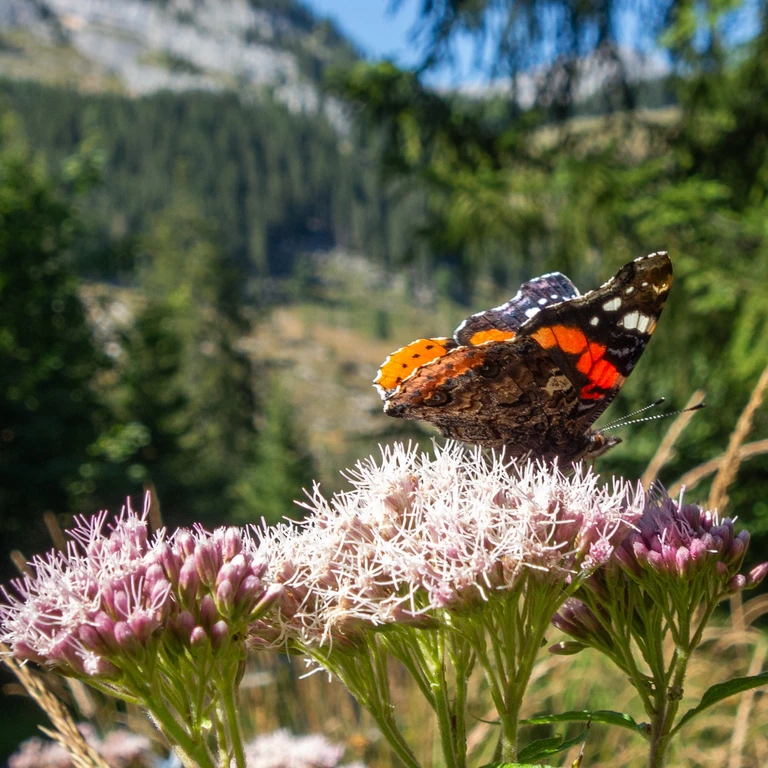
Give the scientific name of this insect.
Vanessa atalanta
